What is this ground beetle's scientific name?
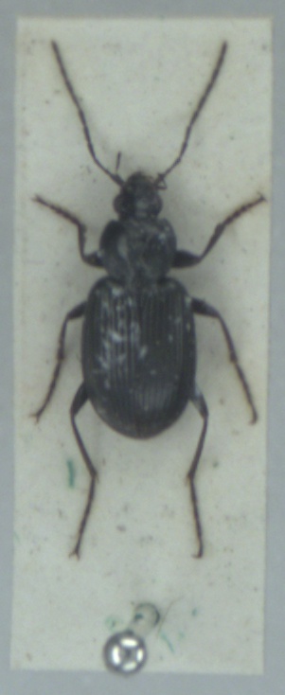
Agonum emarginatum
